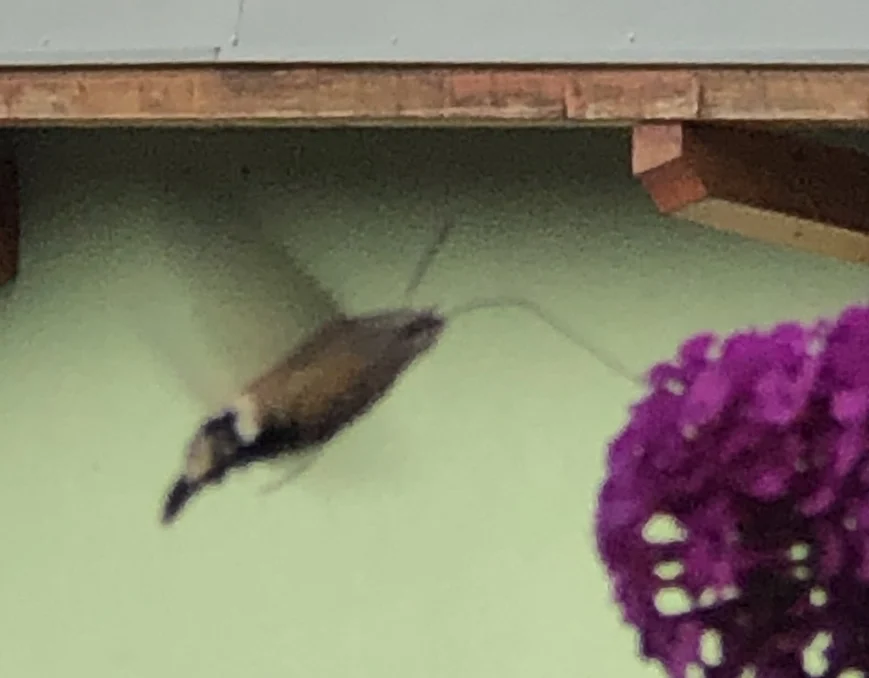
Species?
Macroglossum stellatarum
